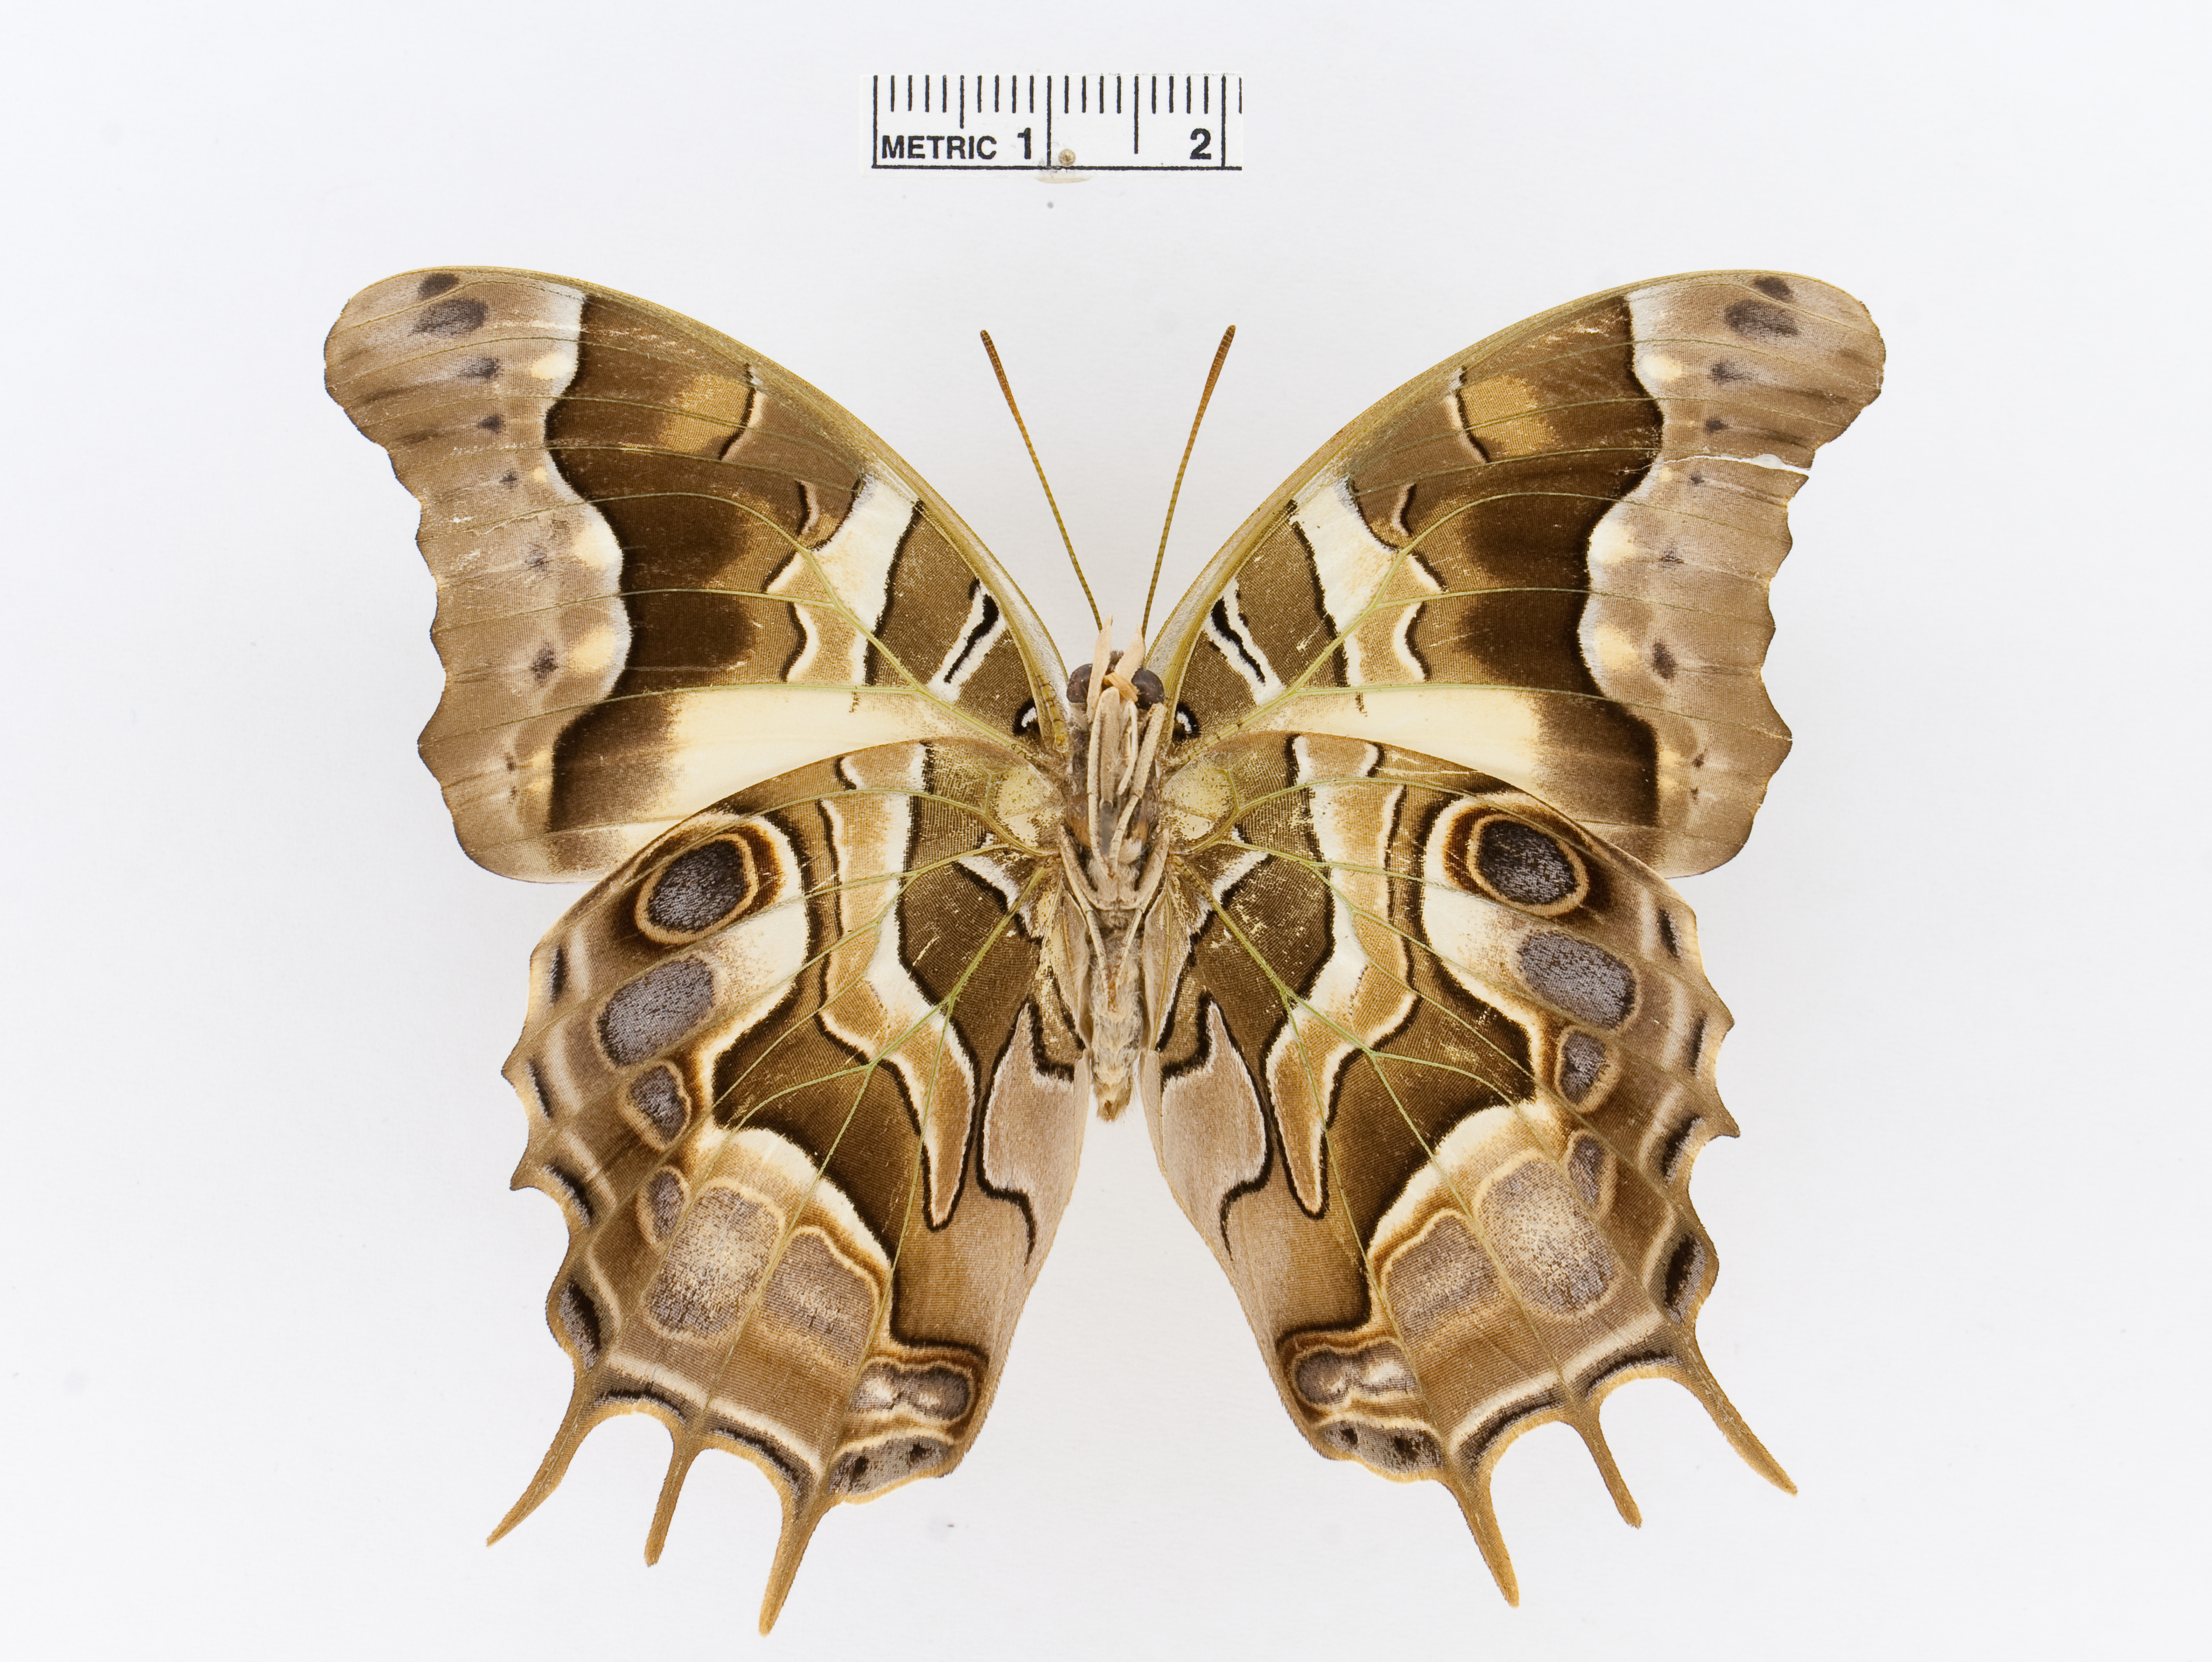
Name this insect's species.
Charaxes analava
